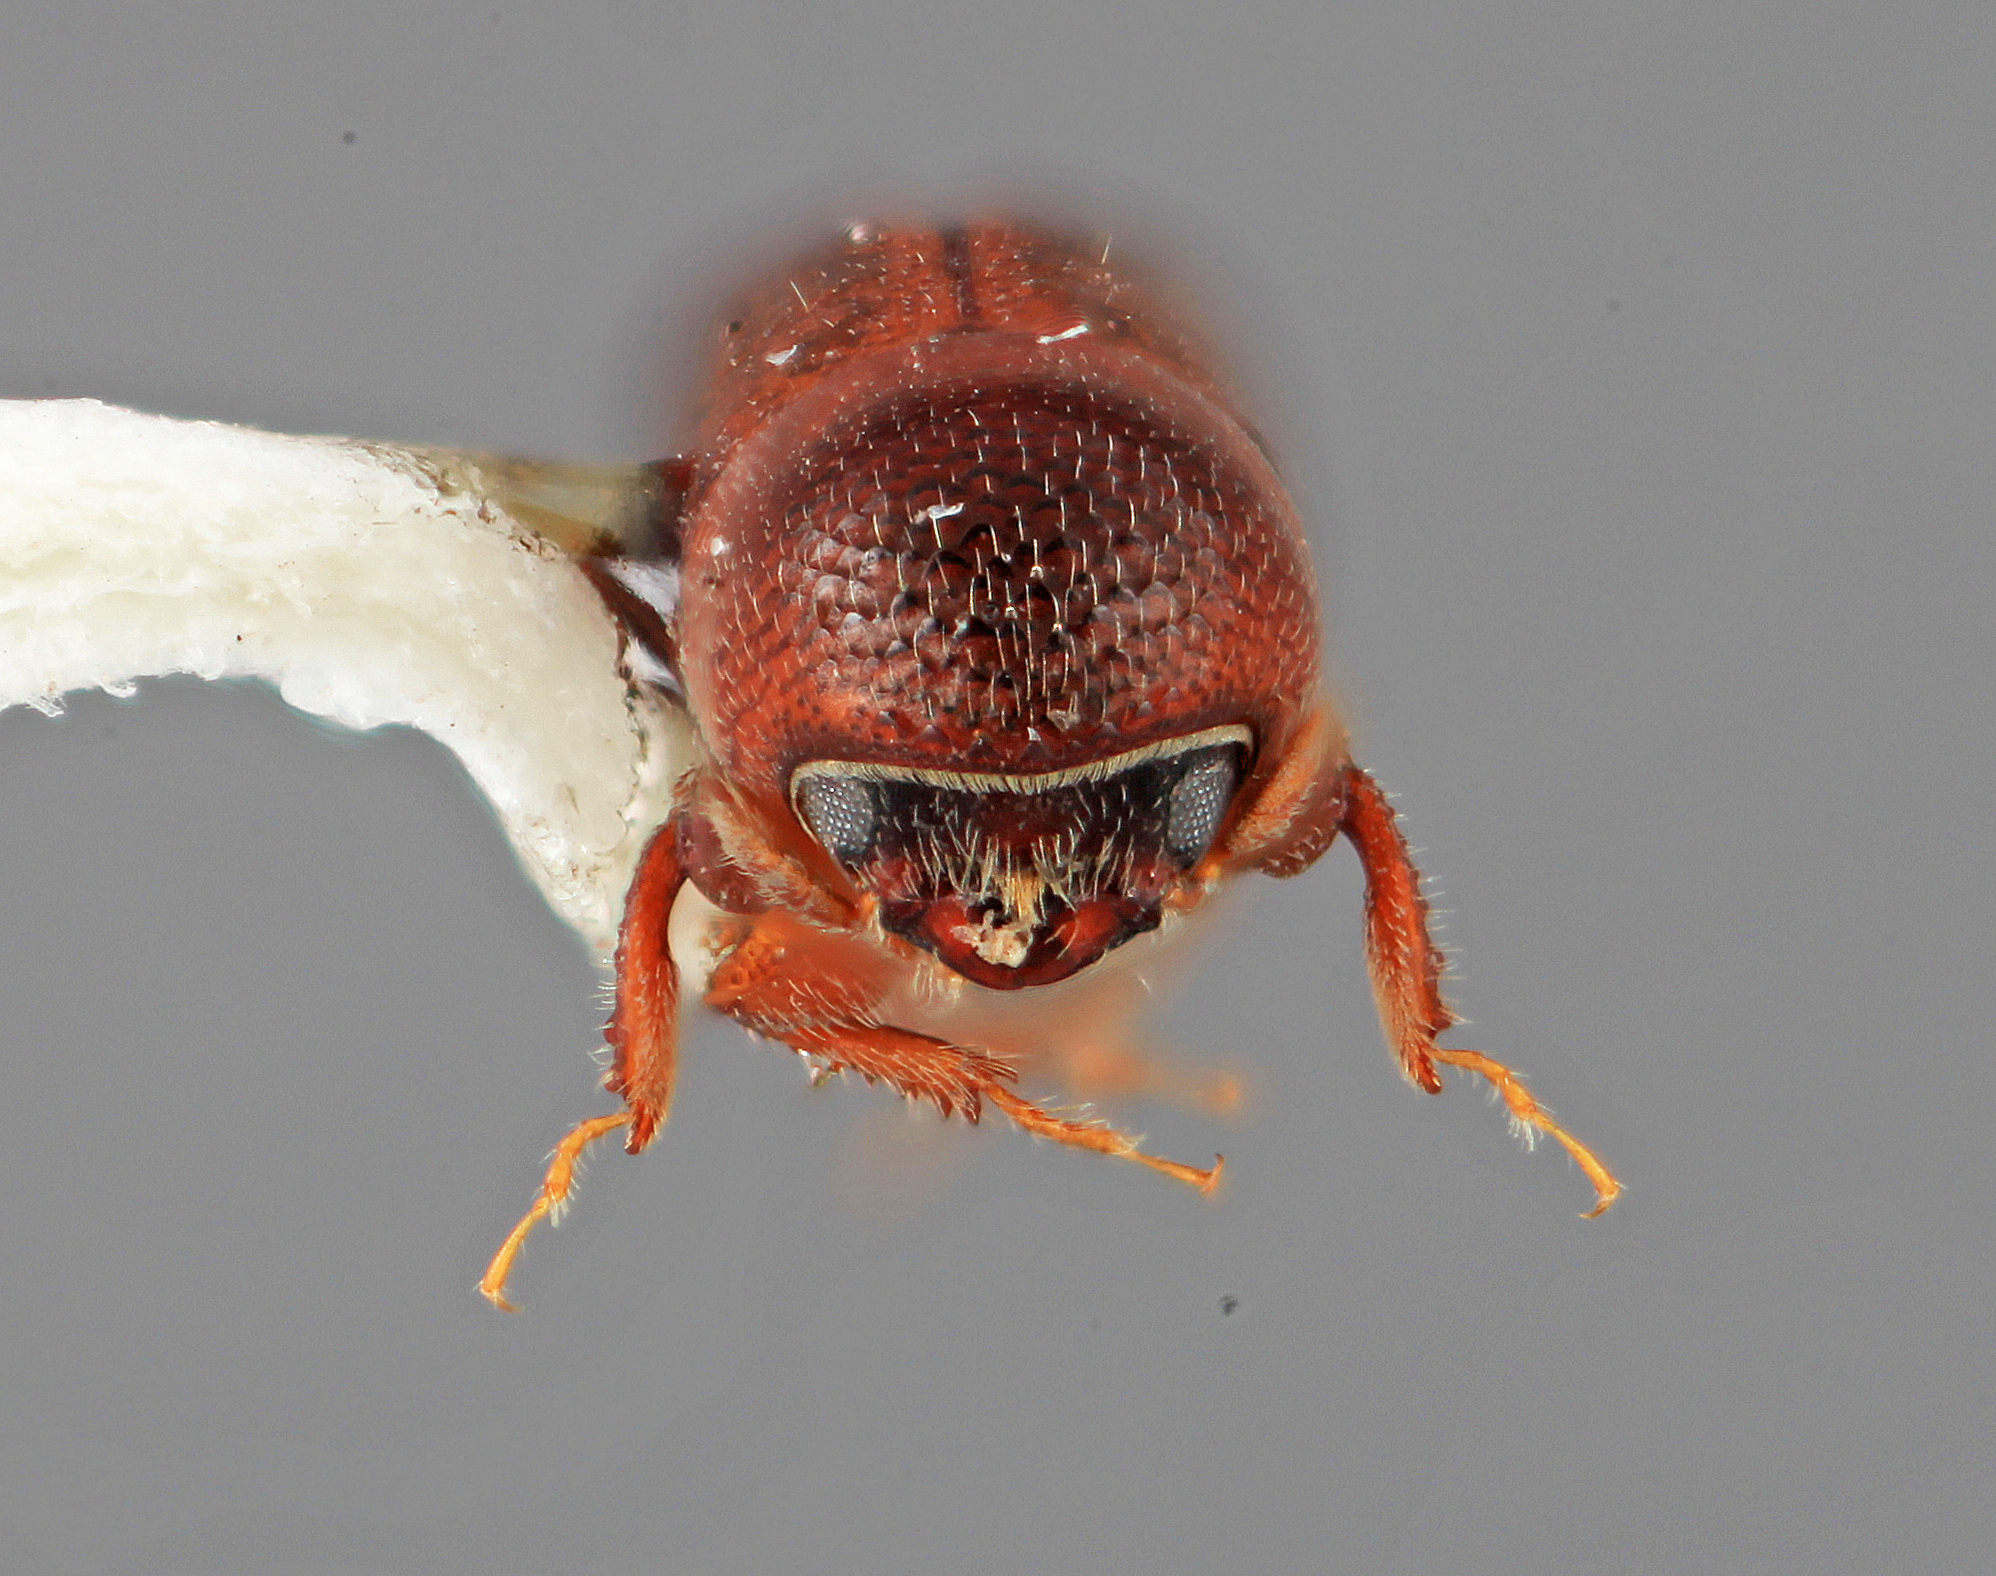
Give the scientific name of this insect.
Tricolus abacis
